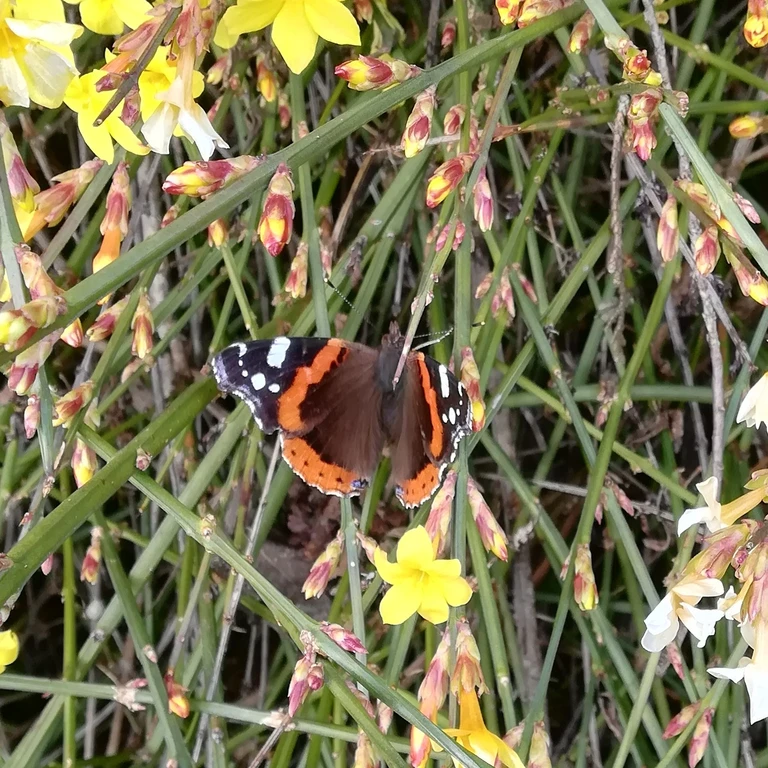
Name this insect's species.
Vanessa atalanta
